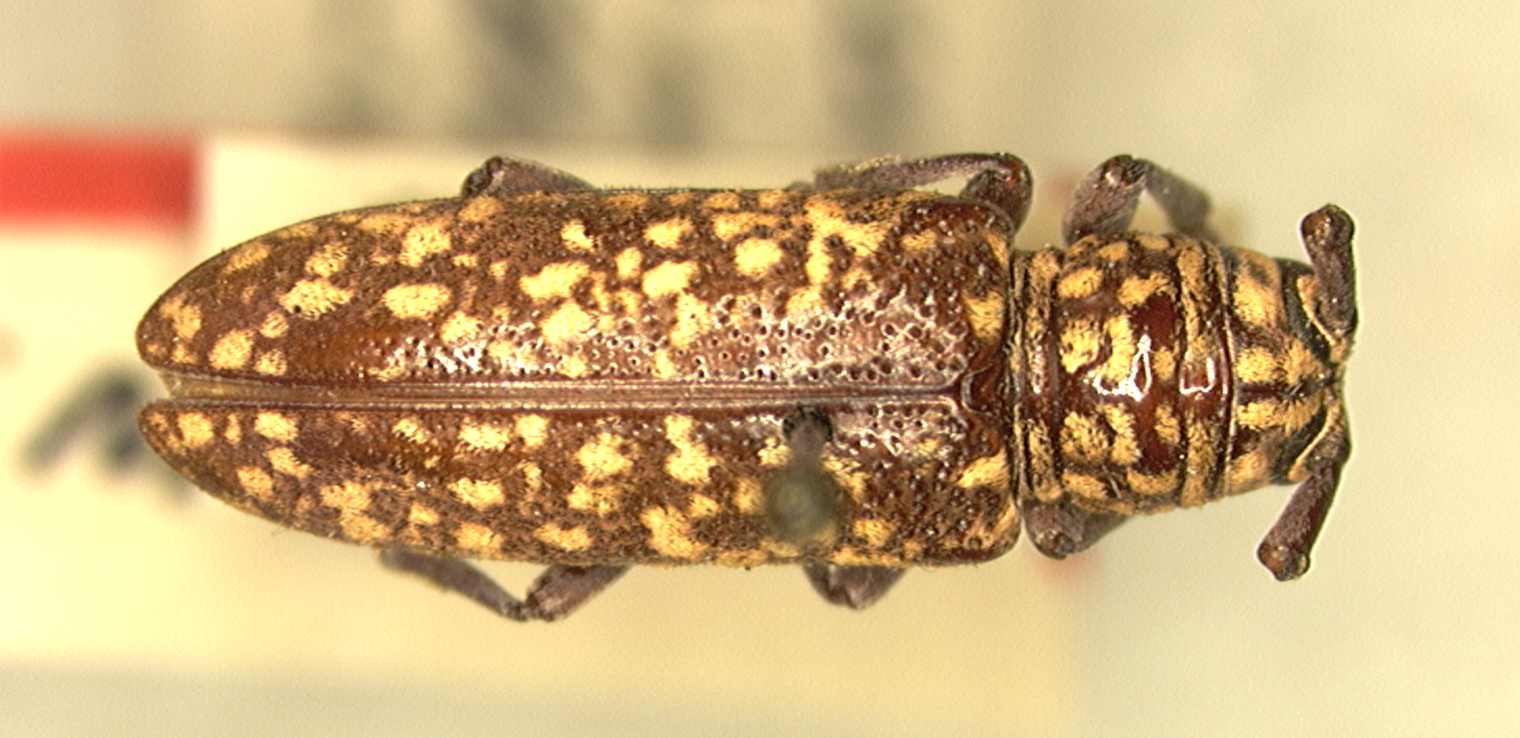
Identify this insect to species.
Prosopocera multiguttata
